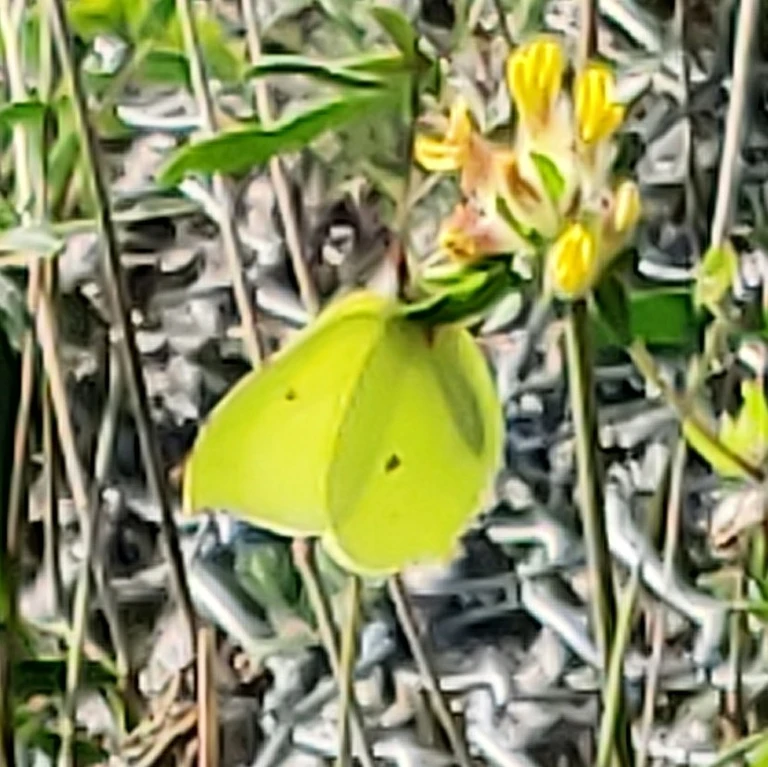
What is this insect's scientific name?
Gonepteryx rhamni
